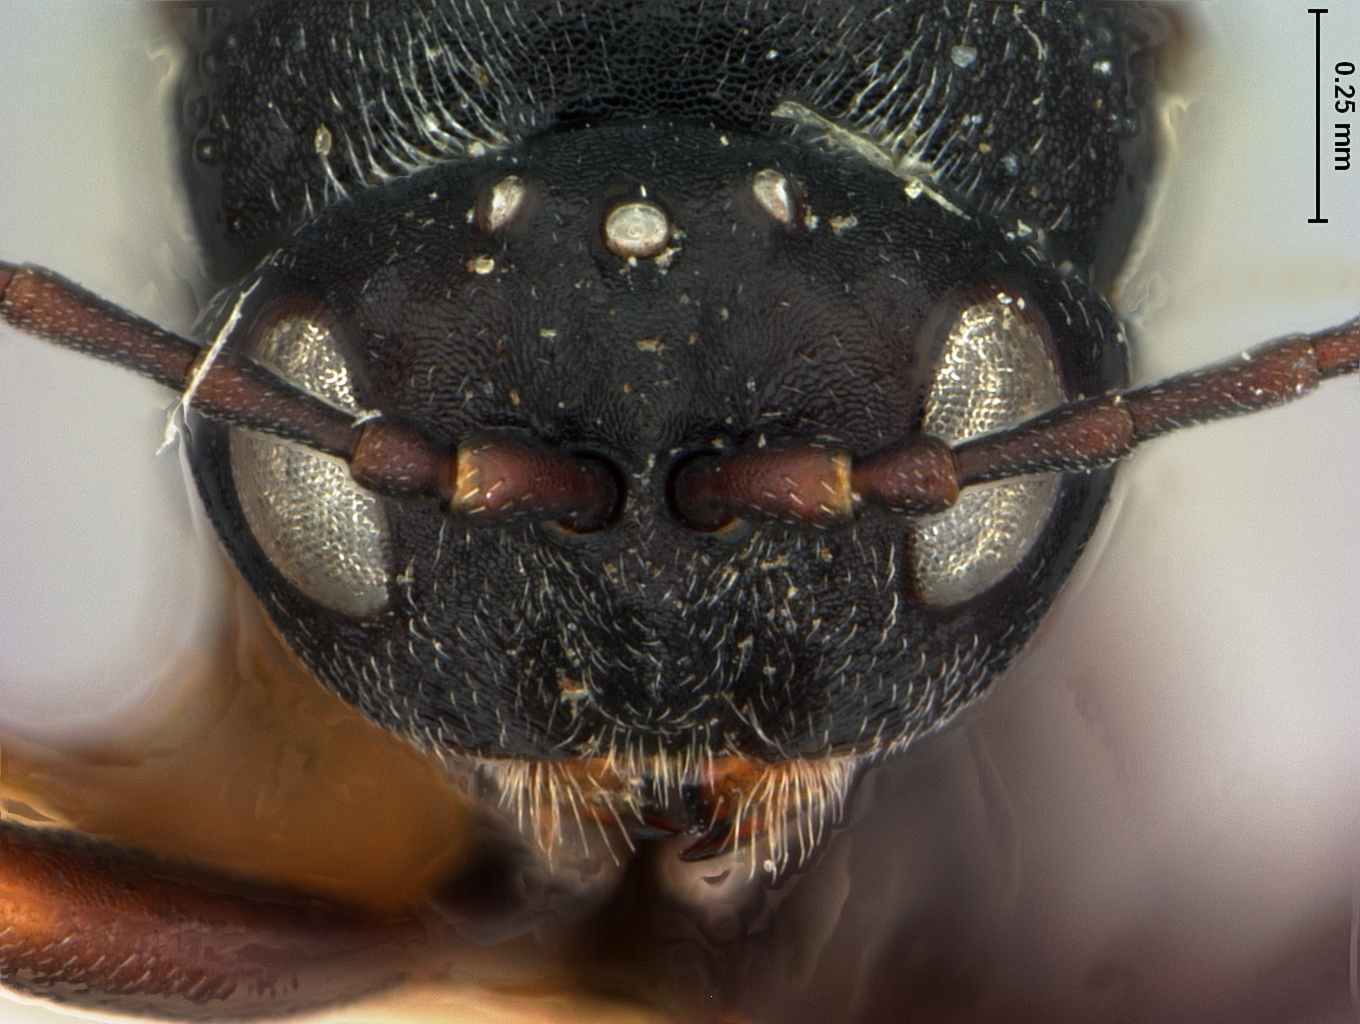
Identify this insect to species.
Antistrophus laciniatus
